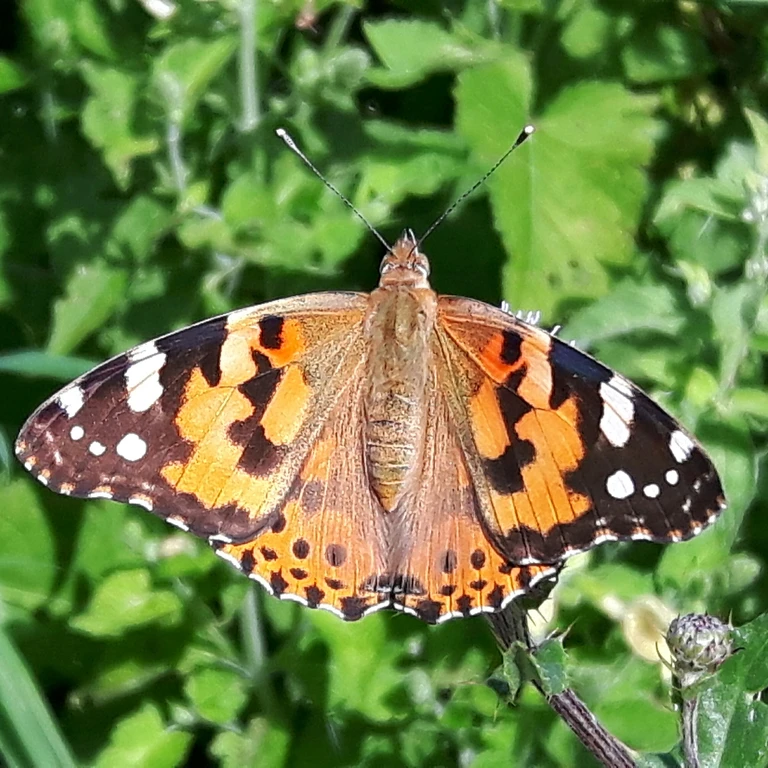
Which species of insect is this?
Vanessa cardui
